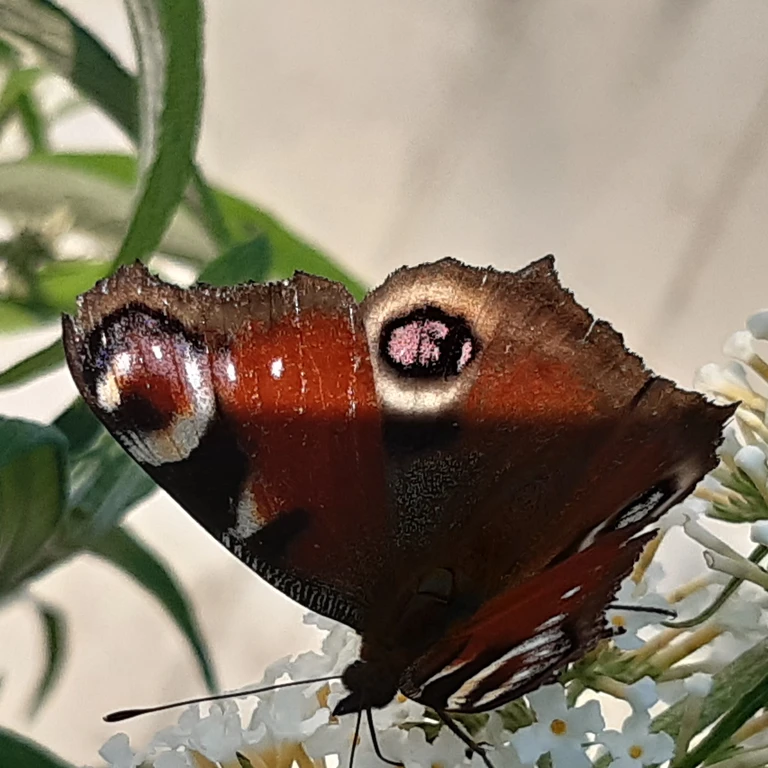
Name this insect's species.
Aglais io
